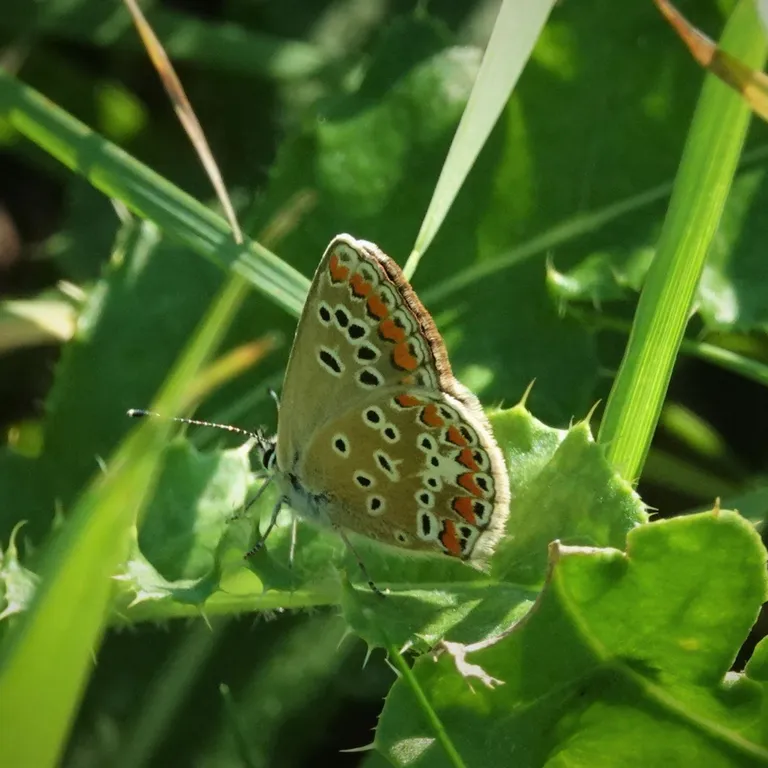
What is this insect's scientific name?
Aricia agestis/artaxerxes
